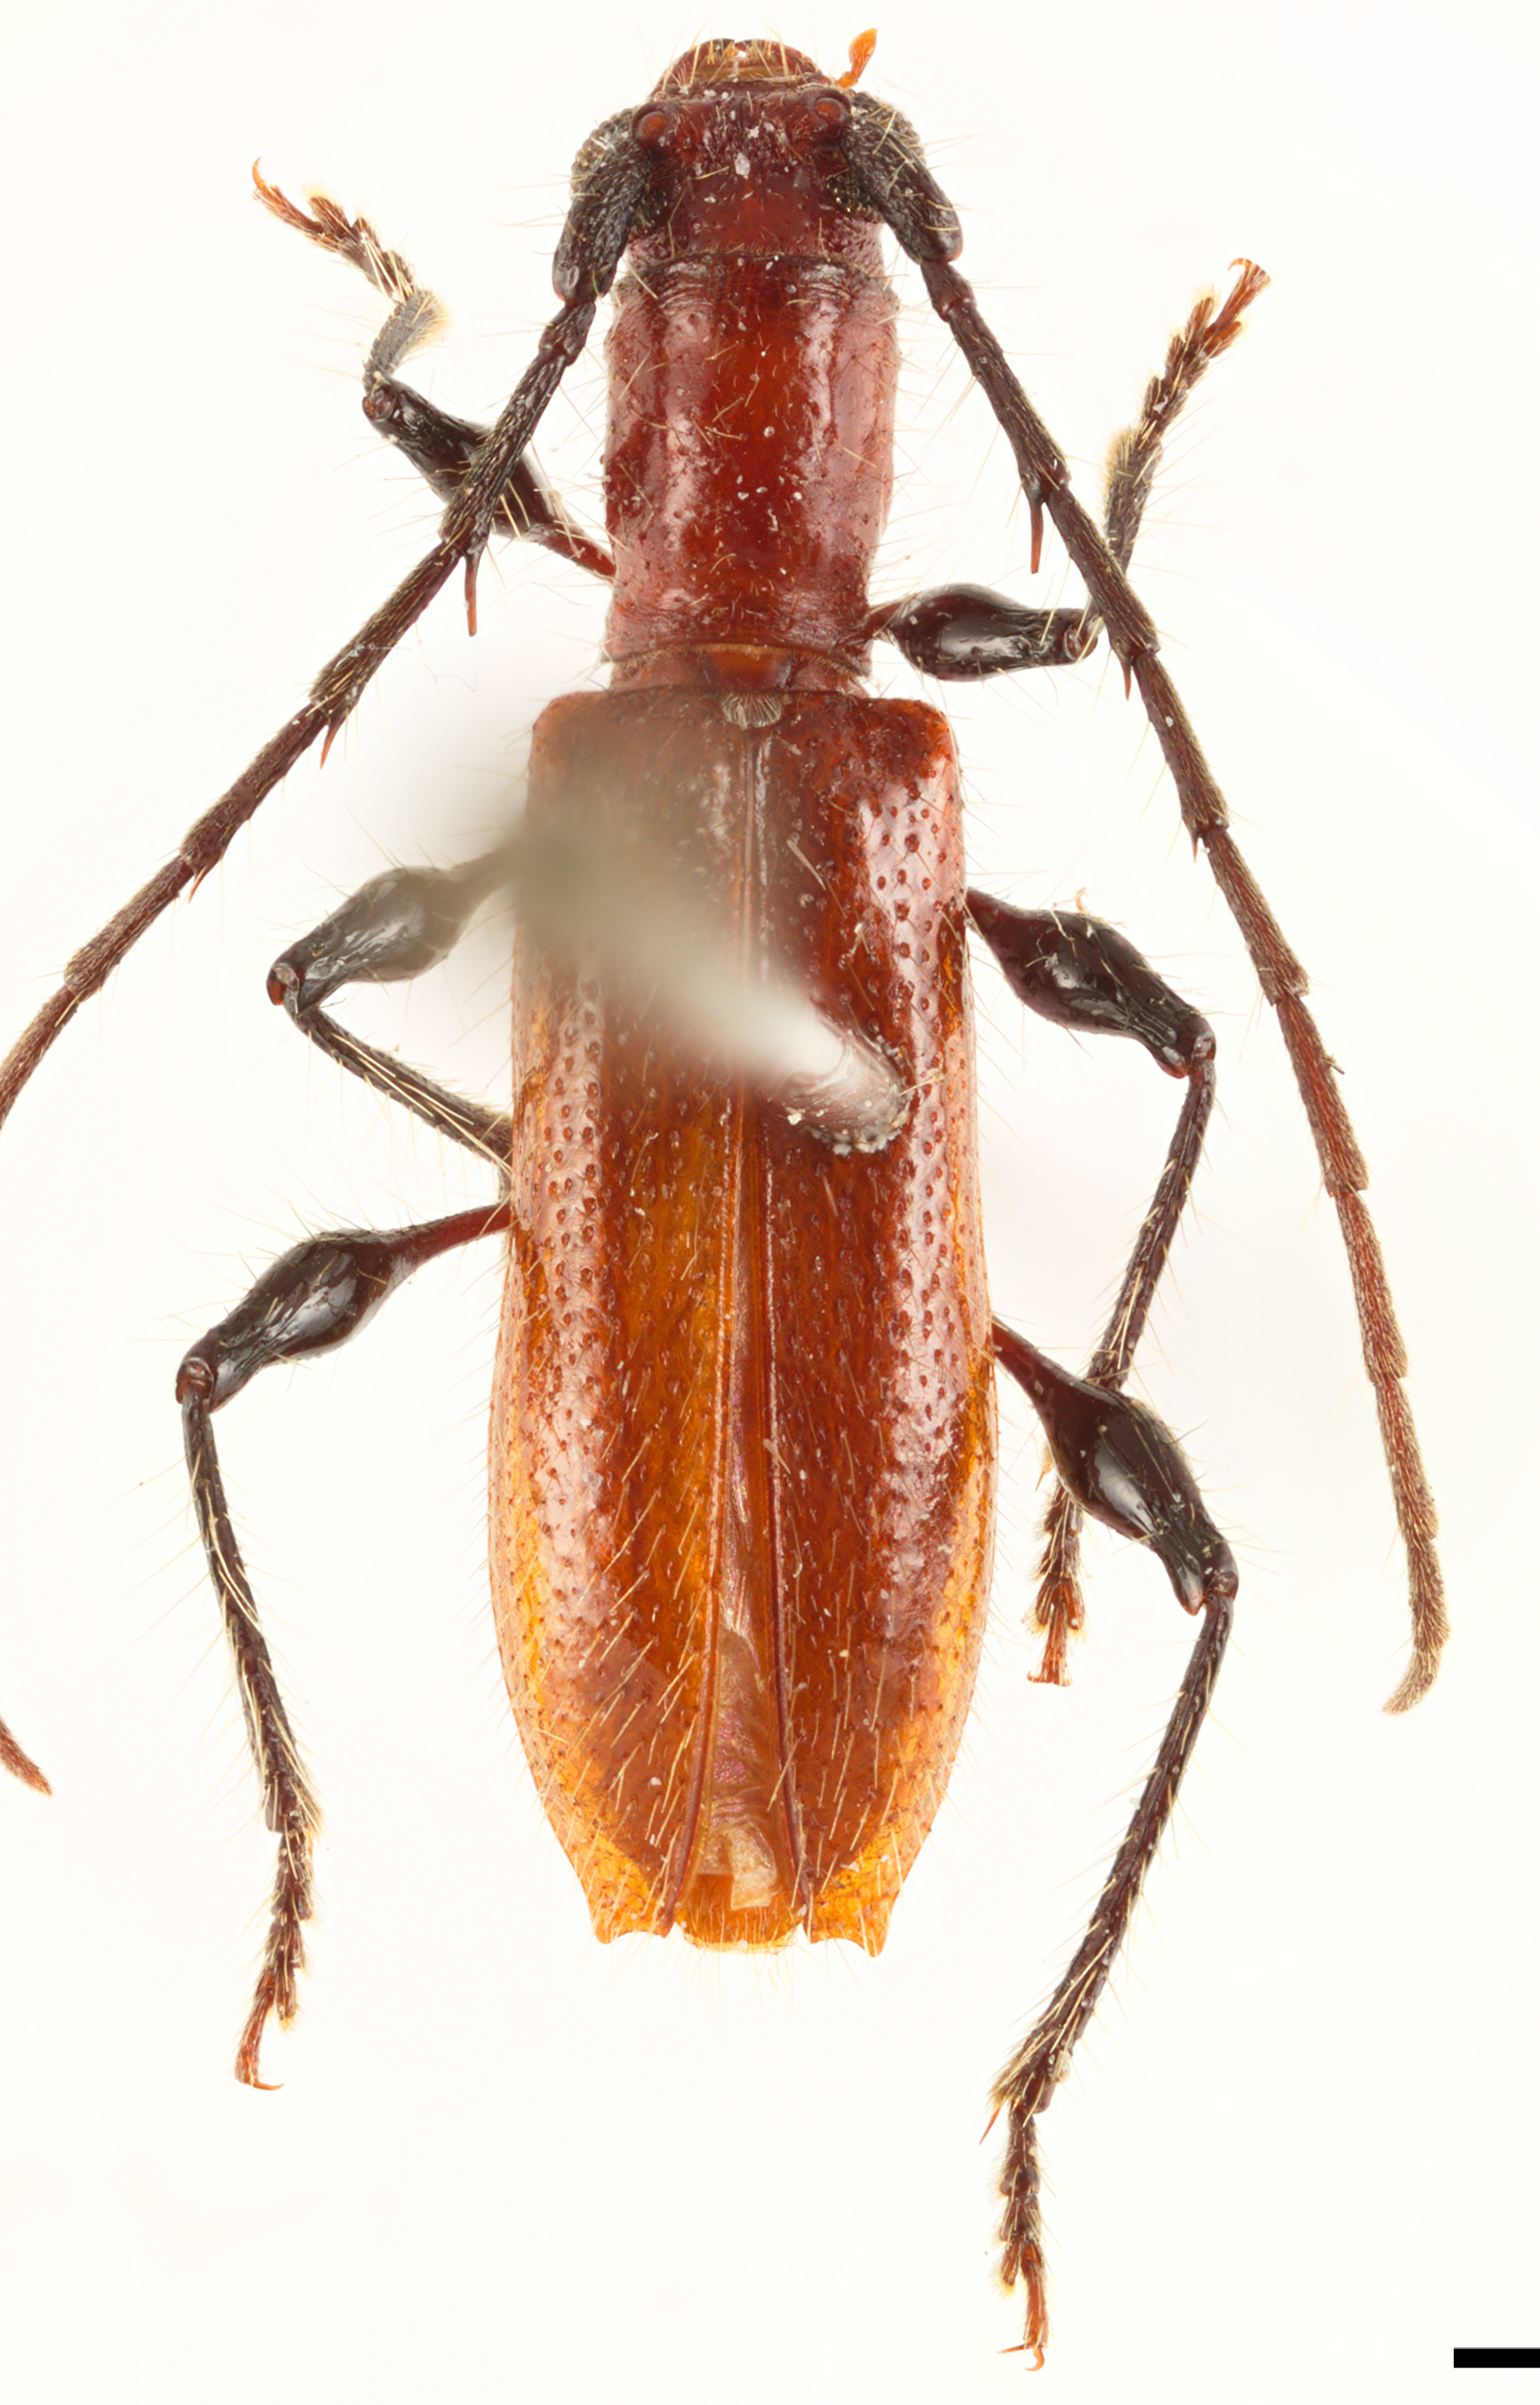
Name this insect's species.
Micropsyrassa meridionalis
